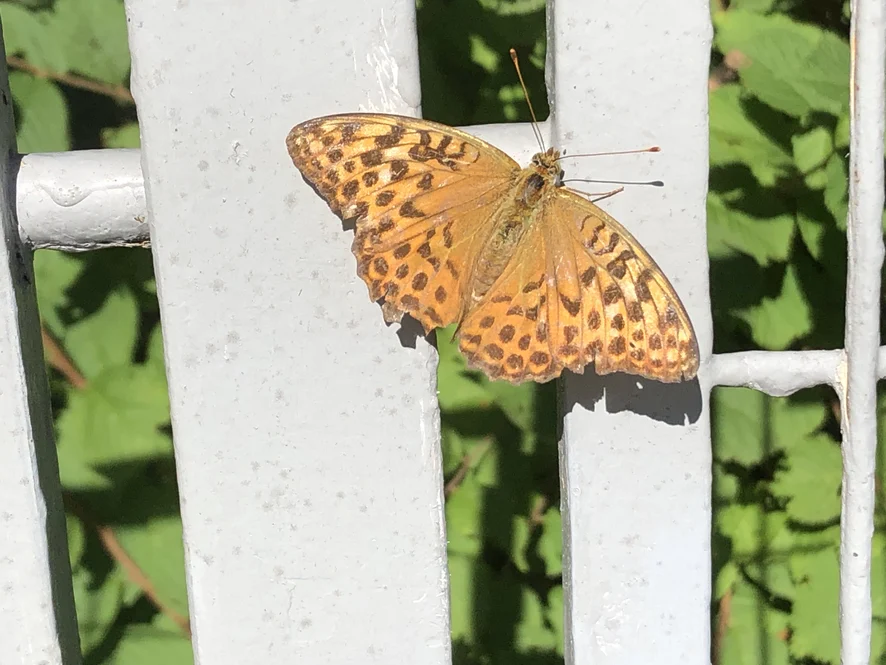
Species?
Argynnis paphia
